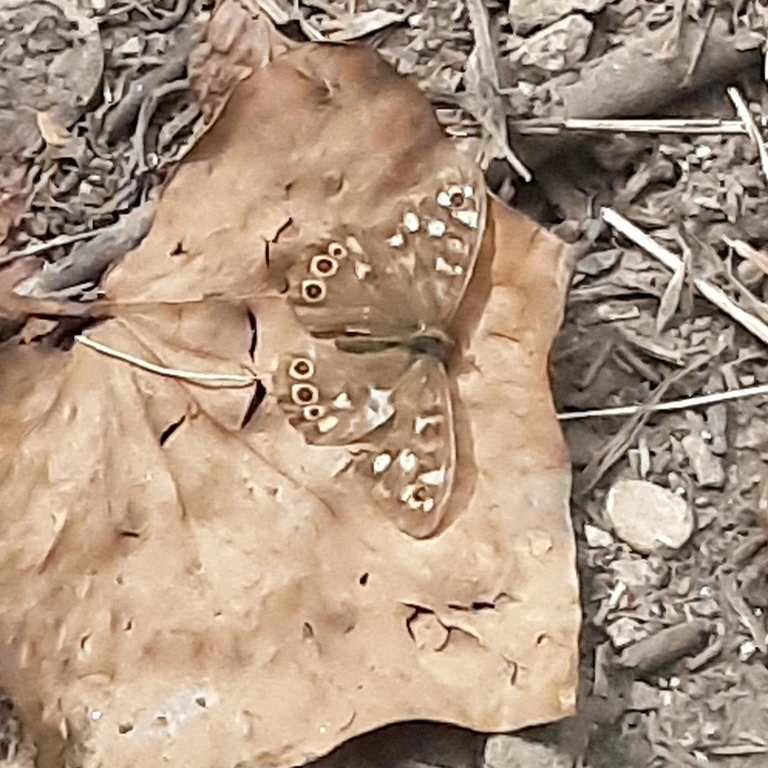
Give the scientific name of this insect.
Pararge aegeria
